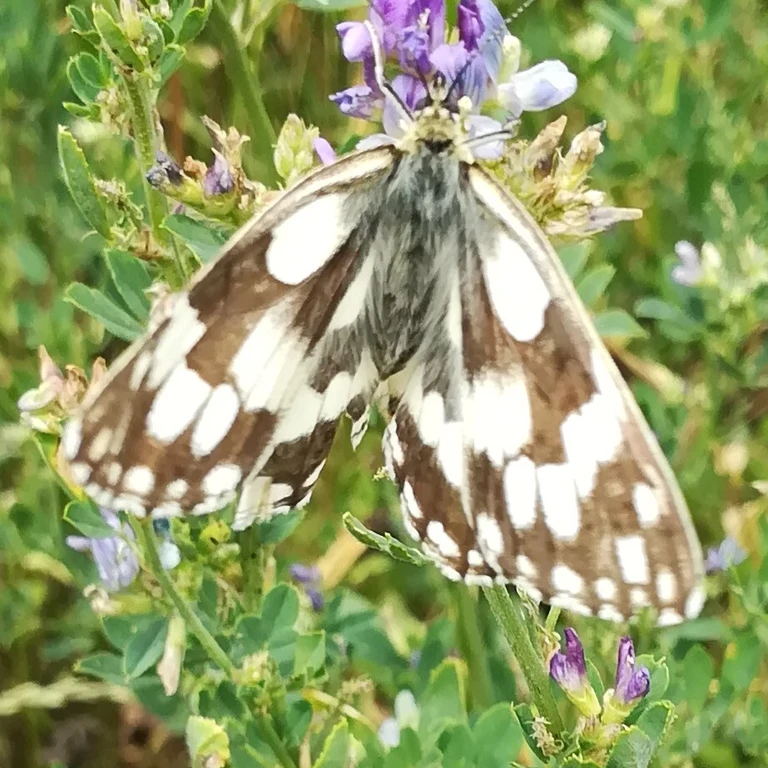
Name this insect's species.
Melanargia galathea
